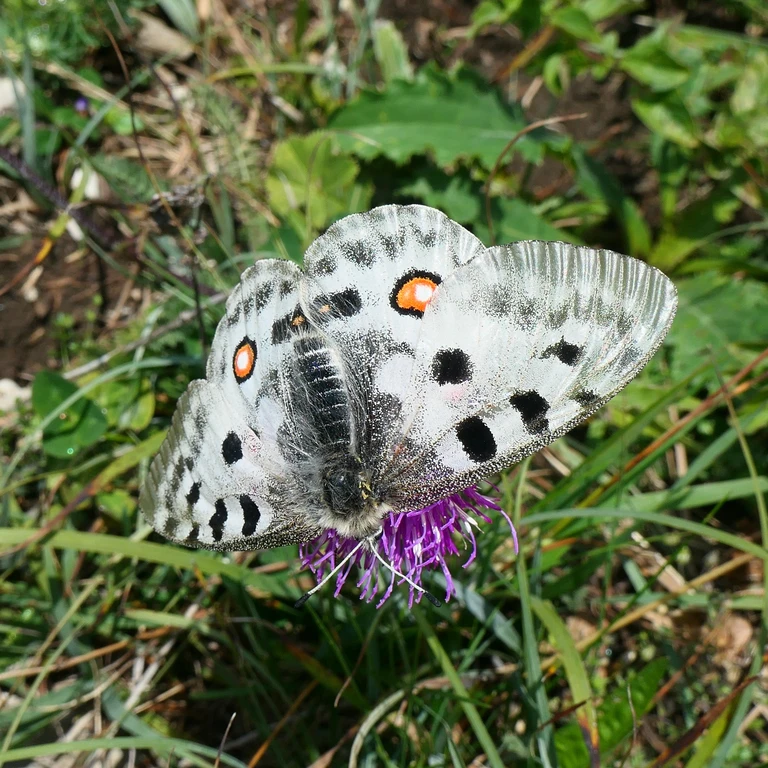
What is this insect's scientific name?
Parnassius apollo
